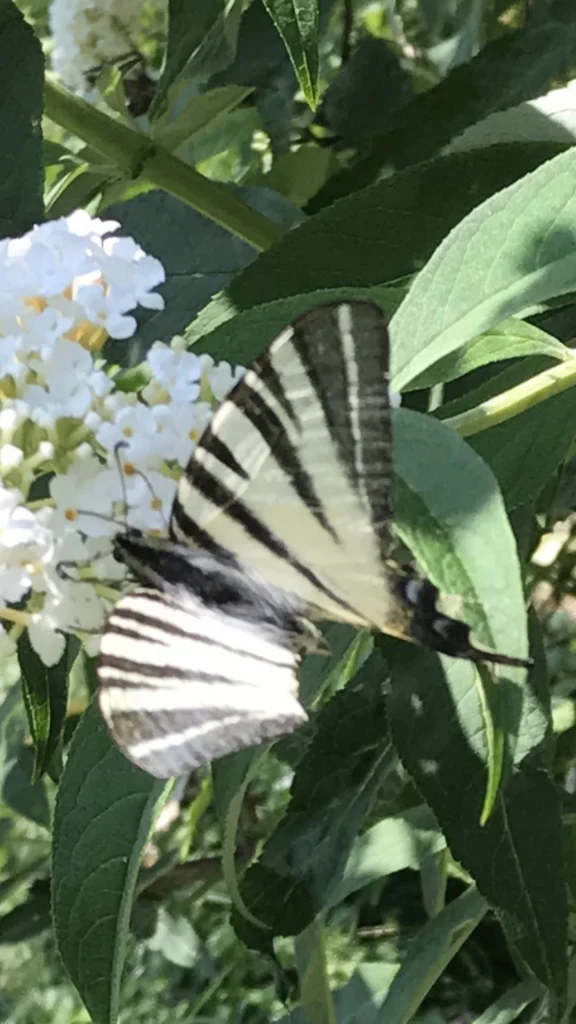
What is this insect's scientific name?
Iphiclides podalirius
